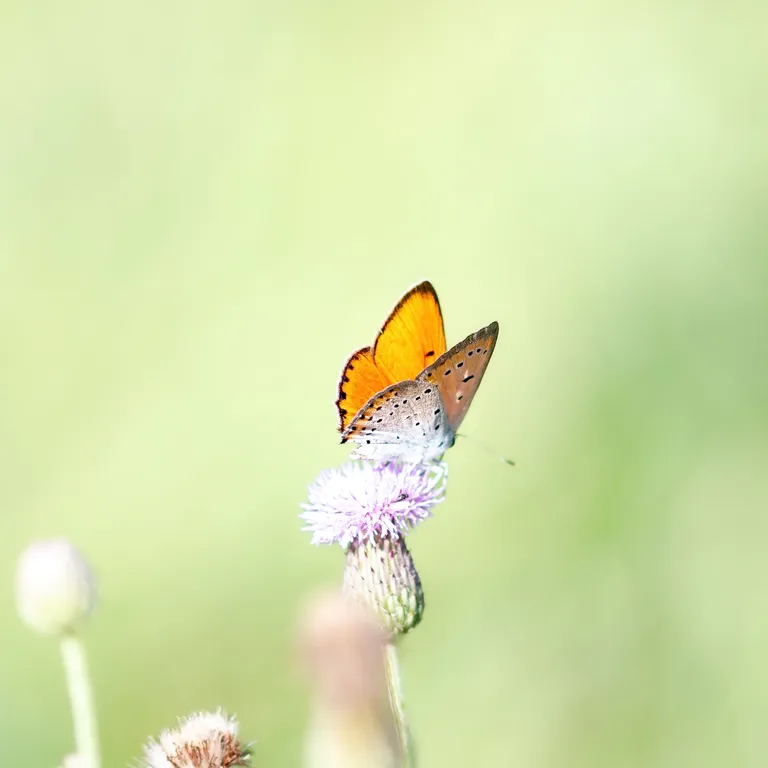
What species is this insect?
Lycaena dispar
